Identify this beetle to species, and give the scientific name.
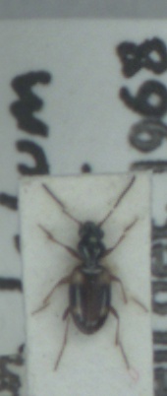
Bembidion quadrimaculatum
